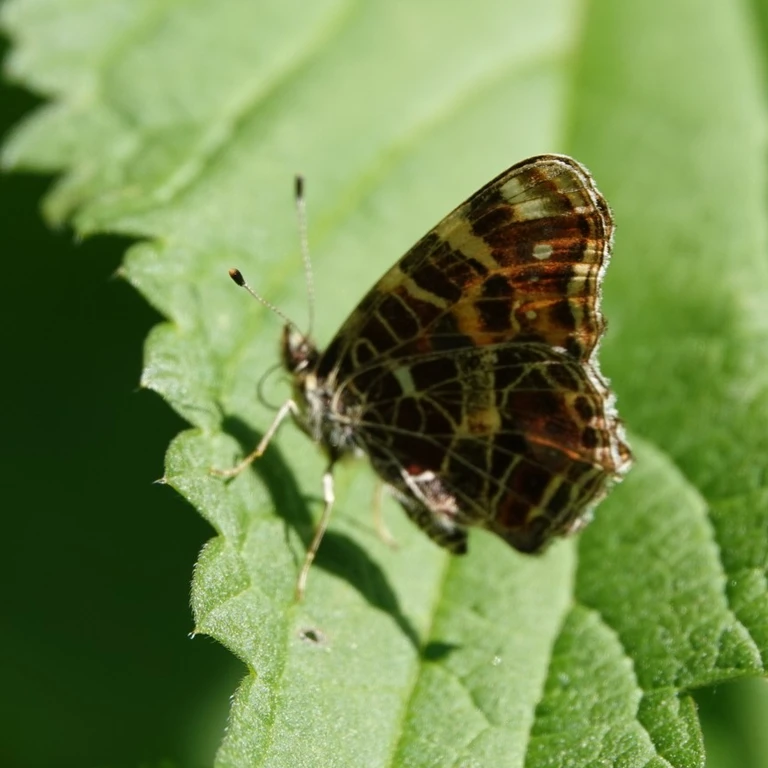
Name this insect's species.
Araschnia levana
